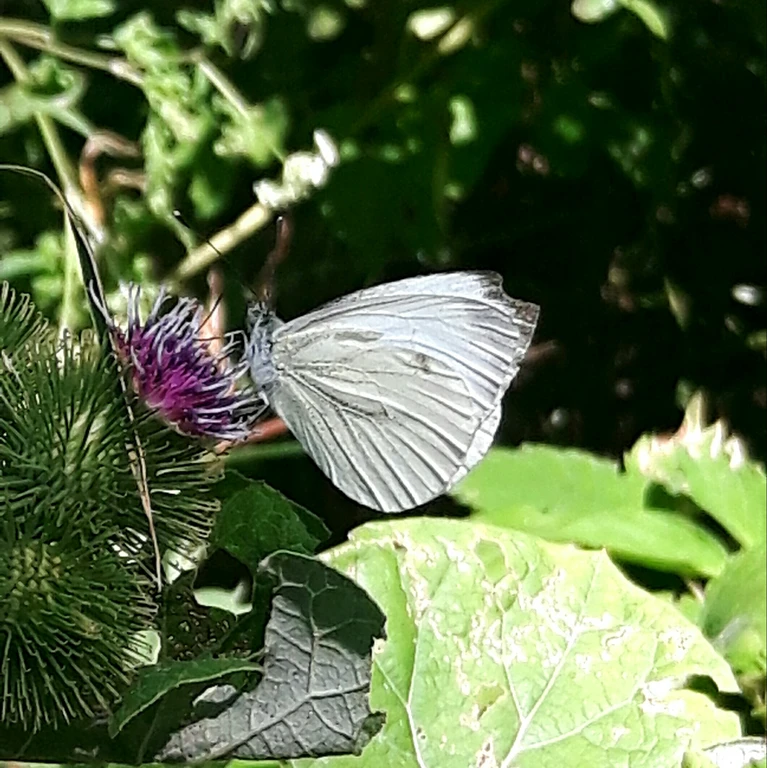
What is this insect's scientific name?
Pieris napi
